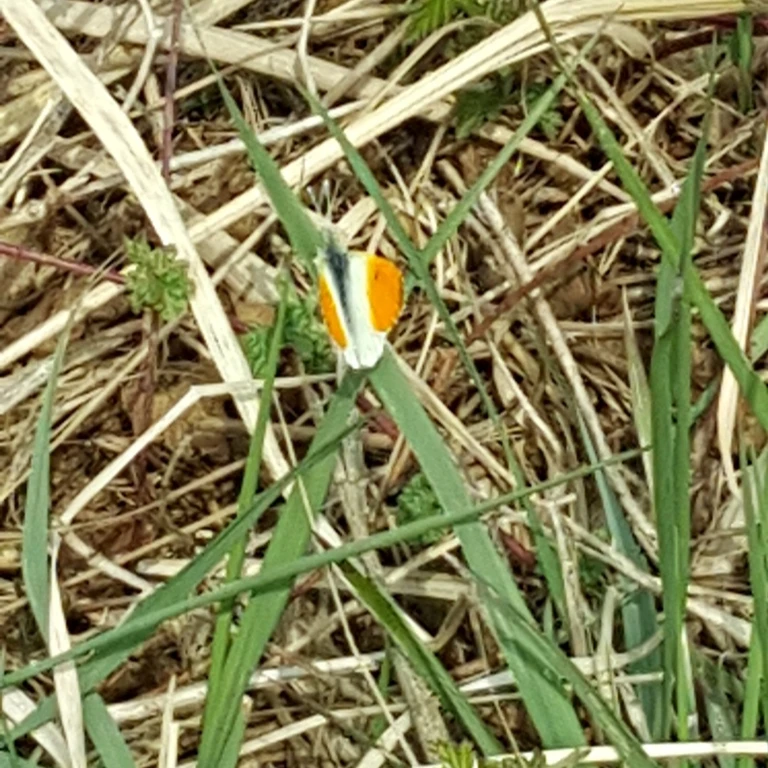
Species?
Anthocharis cardamines
